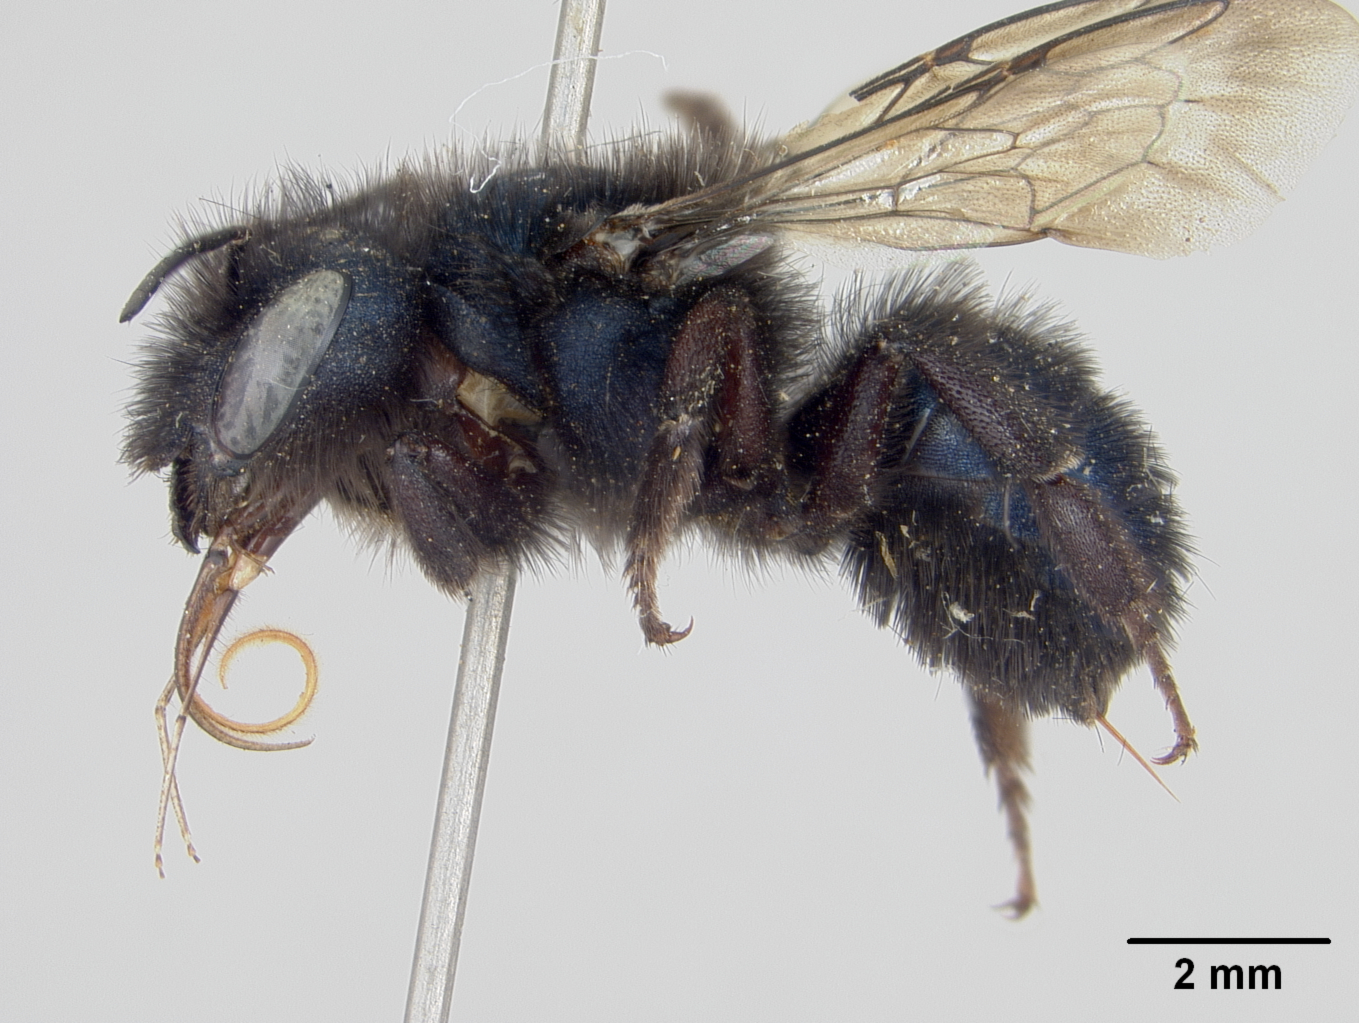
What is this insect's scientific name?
Osmia casta
